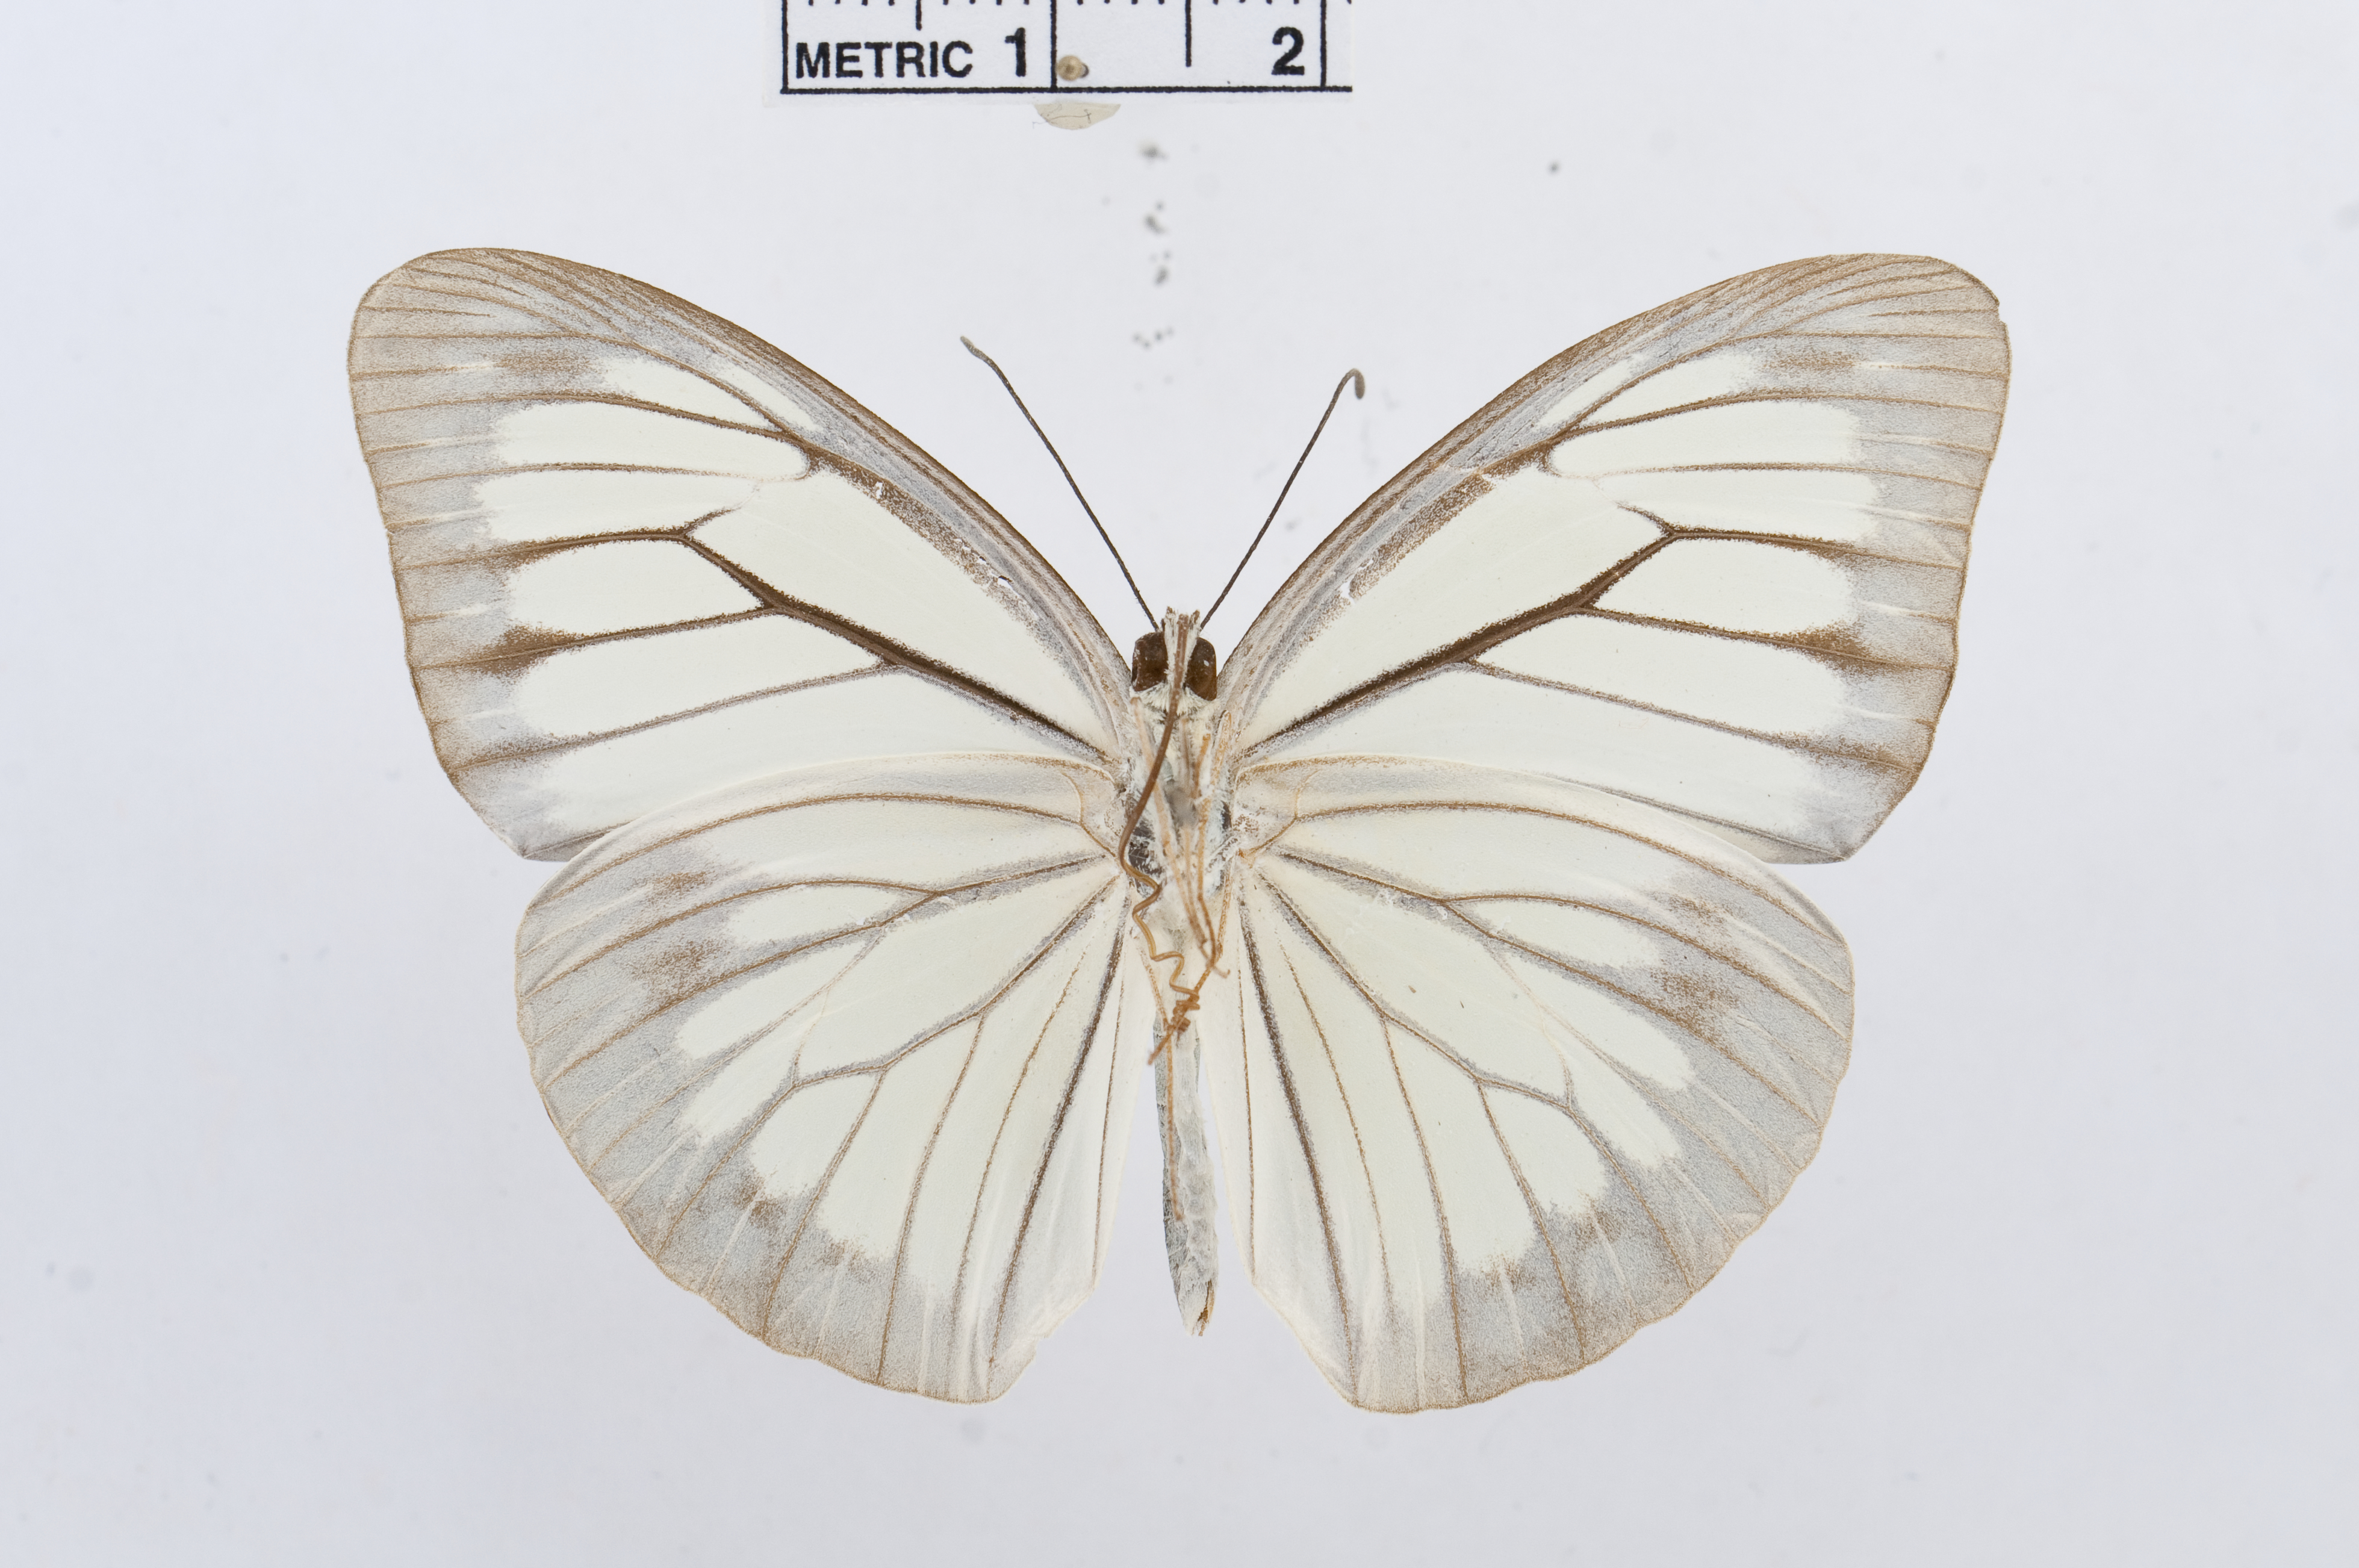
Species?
Pareronia nishiyamai
